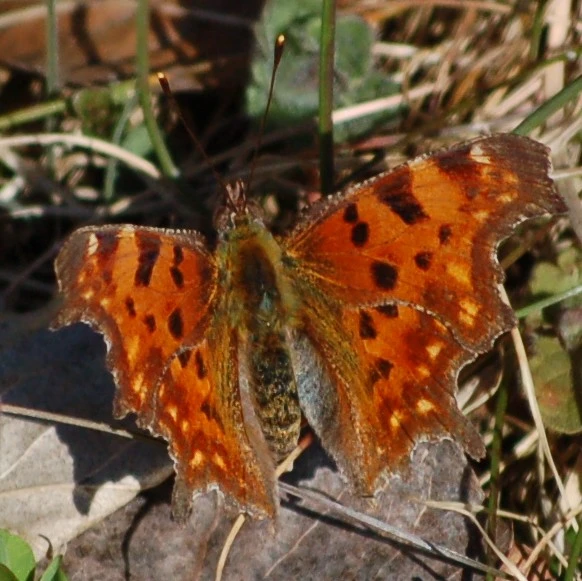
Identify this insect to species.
Polygonia c-album
